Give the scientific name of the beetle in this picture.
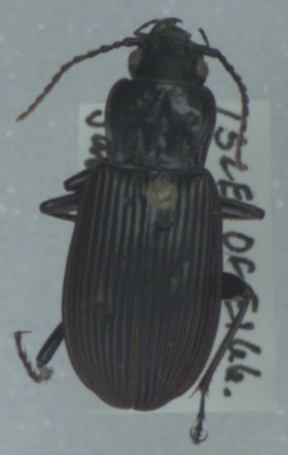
Pterostichus niger
